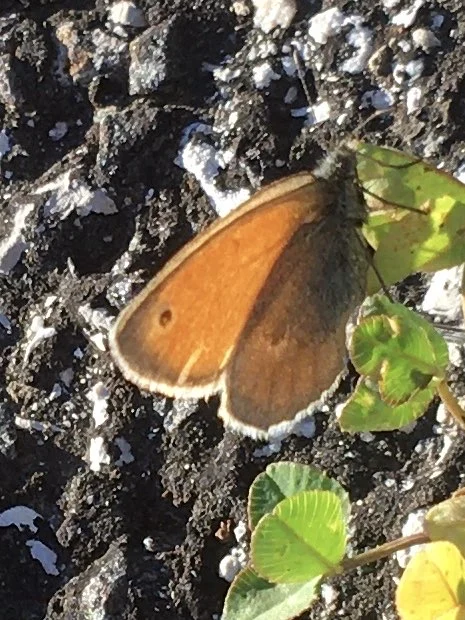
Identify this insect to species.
Coenonympha pamphilus
